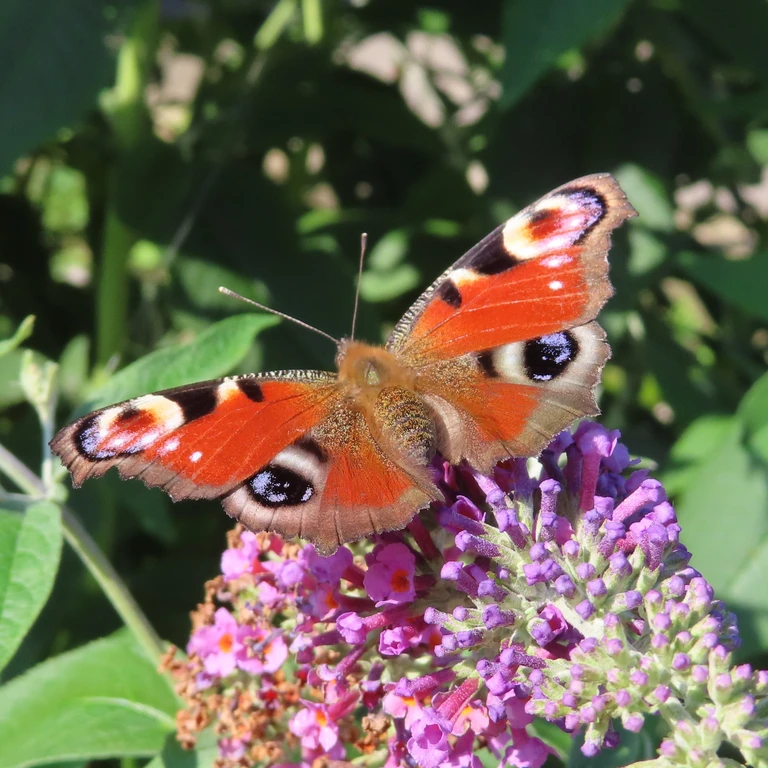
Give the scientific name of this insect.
Aglais io
